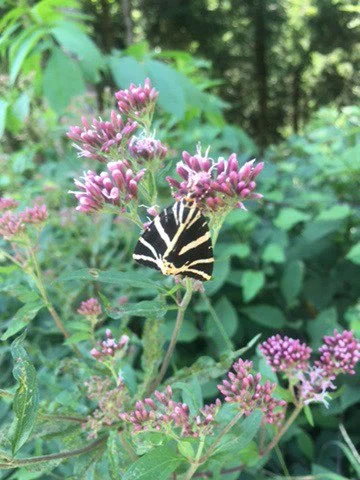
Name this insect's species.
Euplagia quadripunctaria
